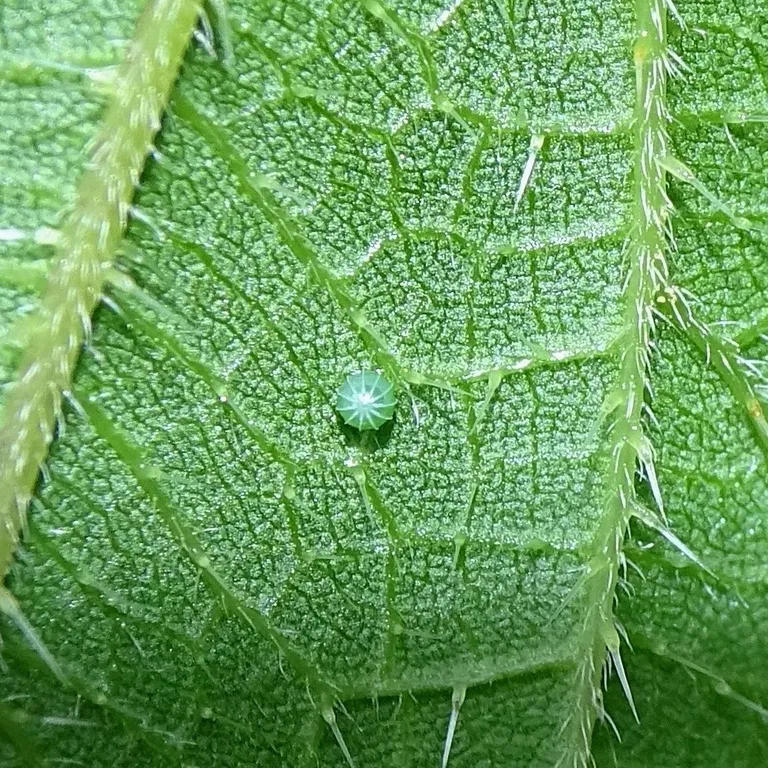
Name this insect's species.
Polygonia c-album
